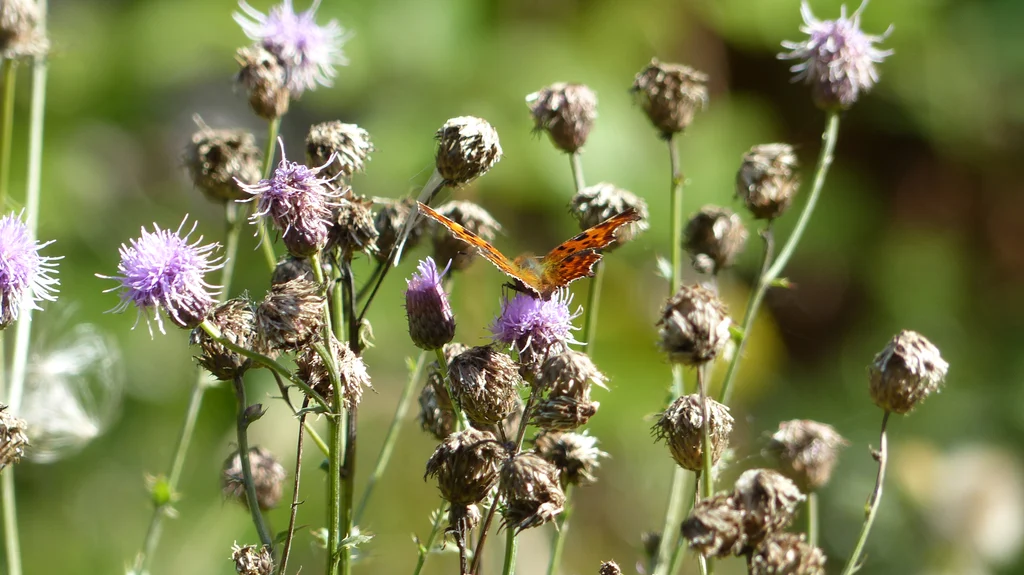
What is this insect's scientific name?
Polygonia c-album
